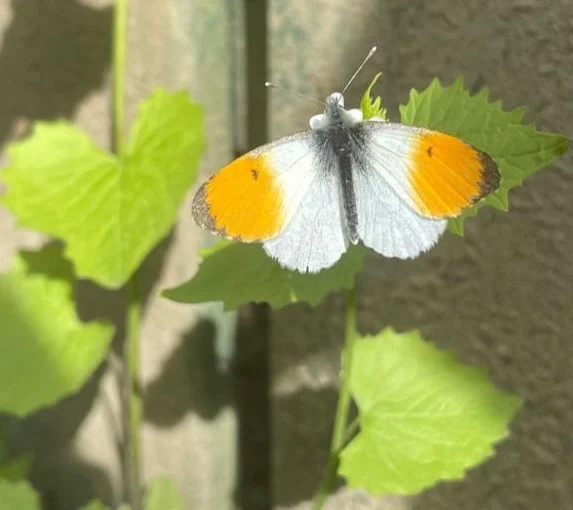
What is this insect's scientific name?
Anthocharis cardamines
